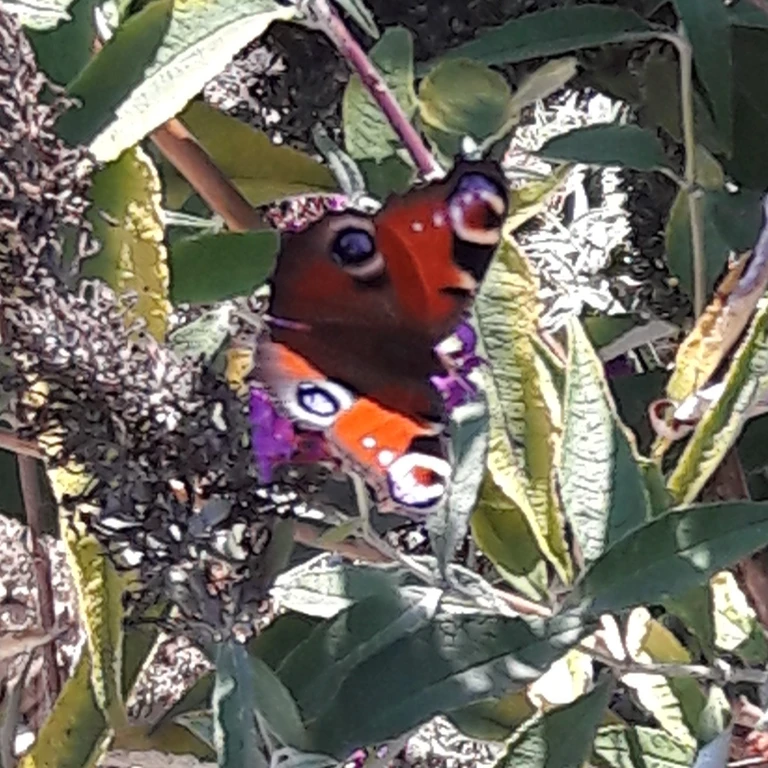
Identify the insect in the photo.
Aglais io
